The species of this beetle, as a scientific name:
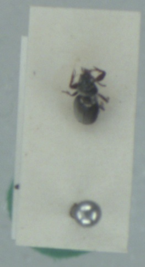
Dyschirius thoracicus
